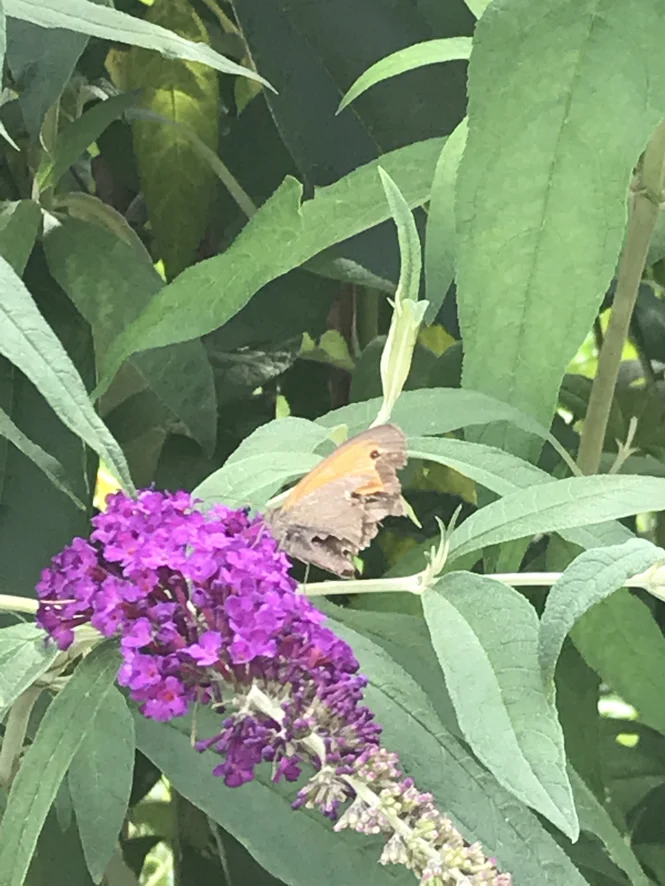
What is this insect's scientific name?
Maniola jurtina
